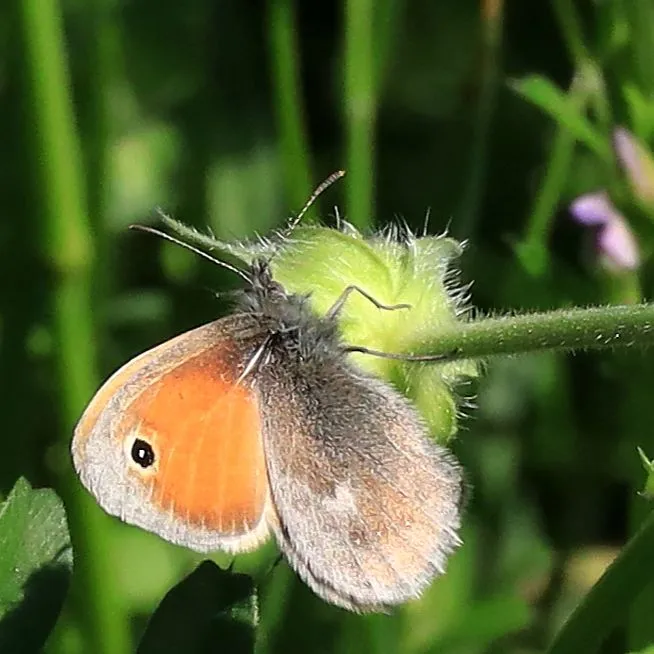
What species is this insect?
Coenonympha pamphilus
